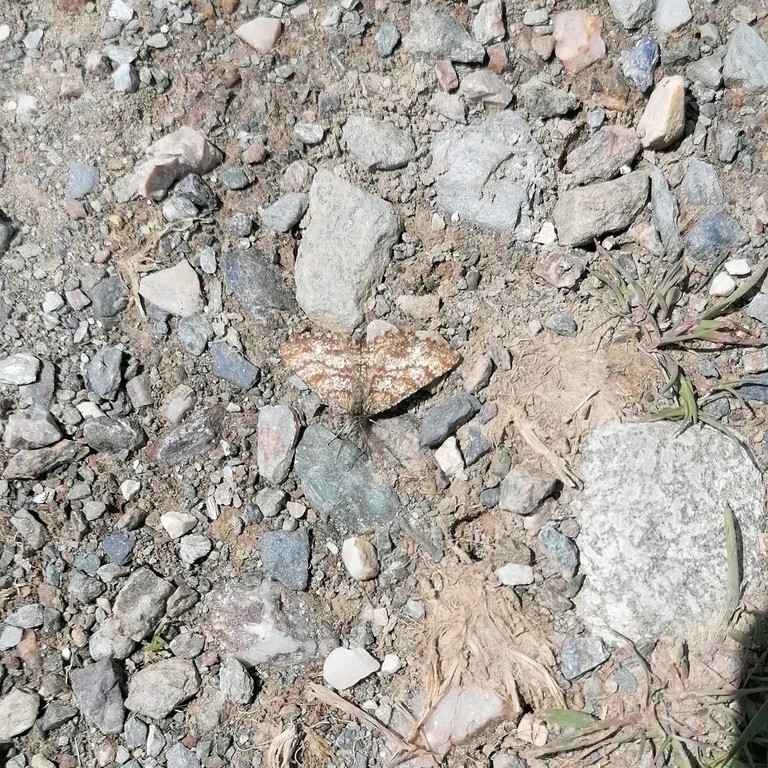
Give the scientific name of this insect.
Ematurga atomaria
